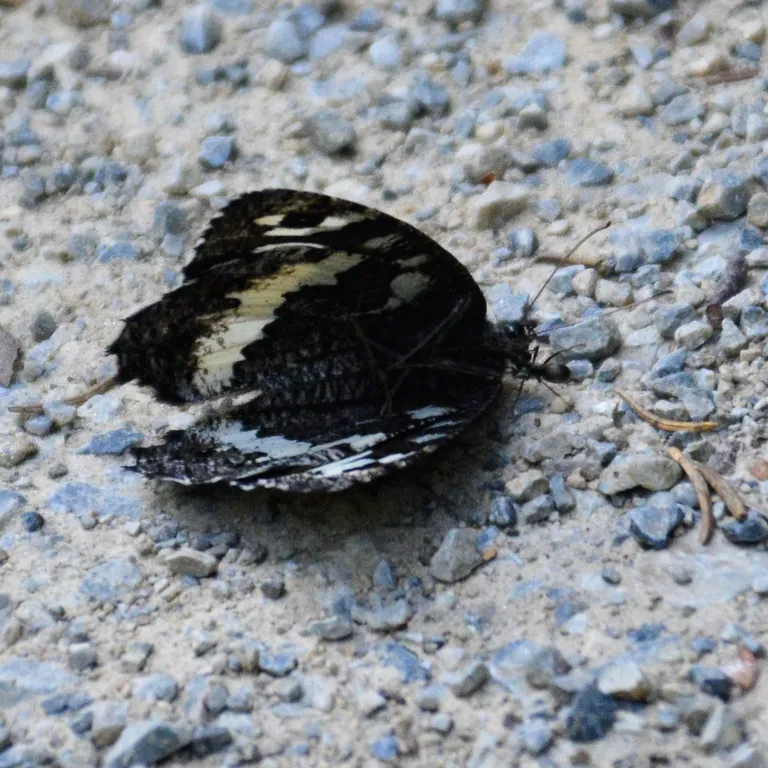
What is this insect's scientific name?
Brintesia circe
